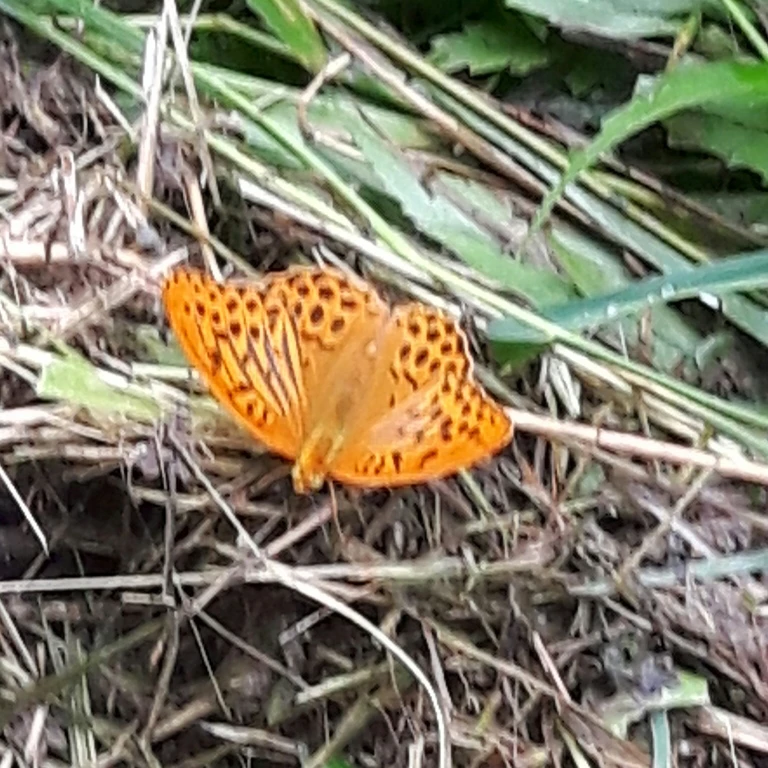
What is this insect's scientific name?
Argynnis paphia
